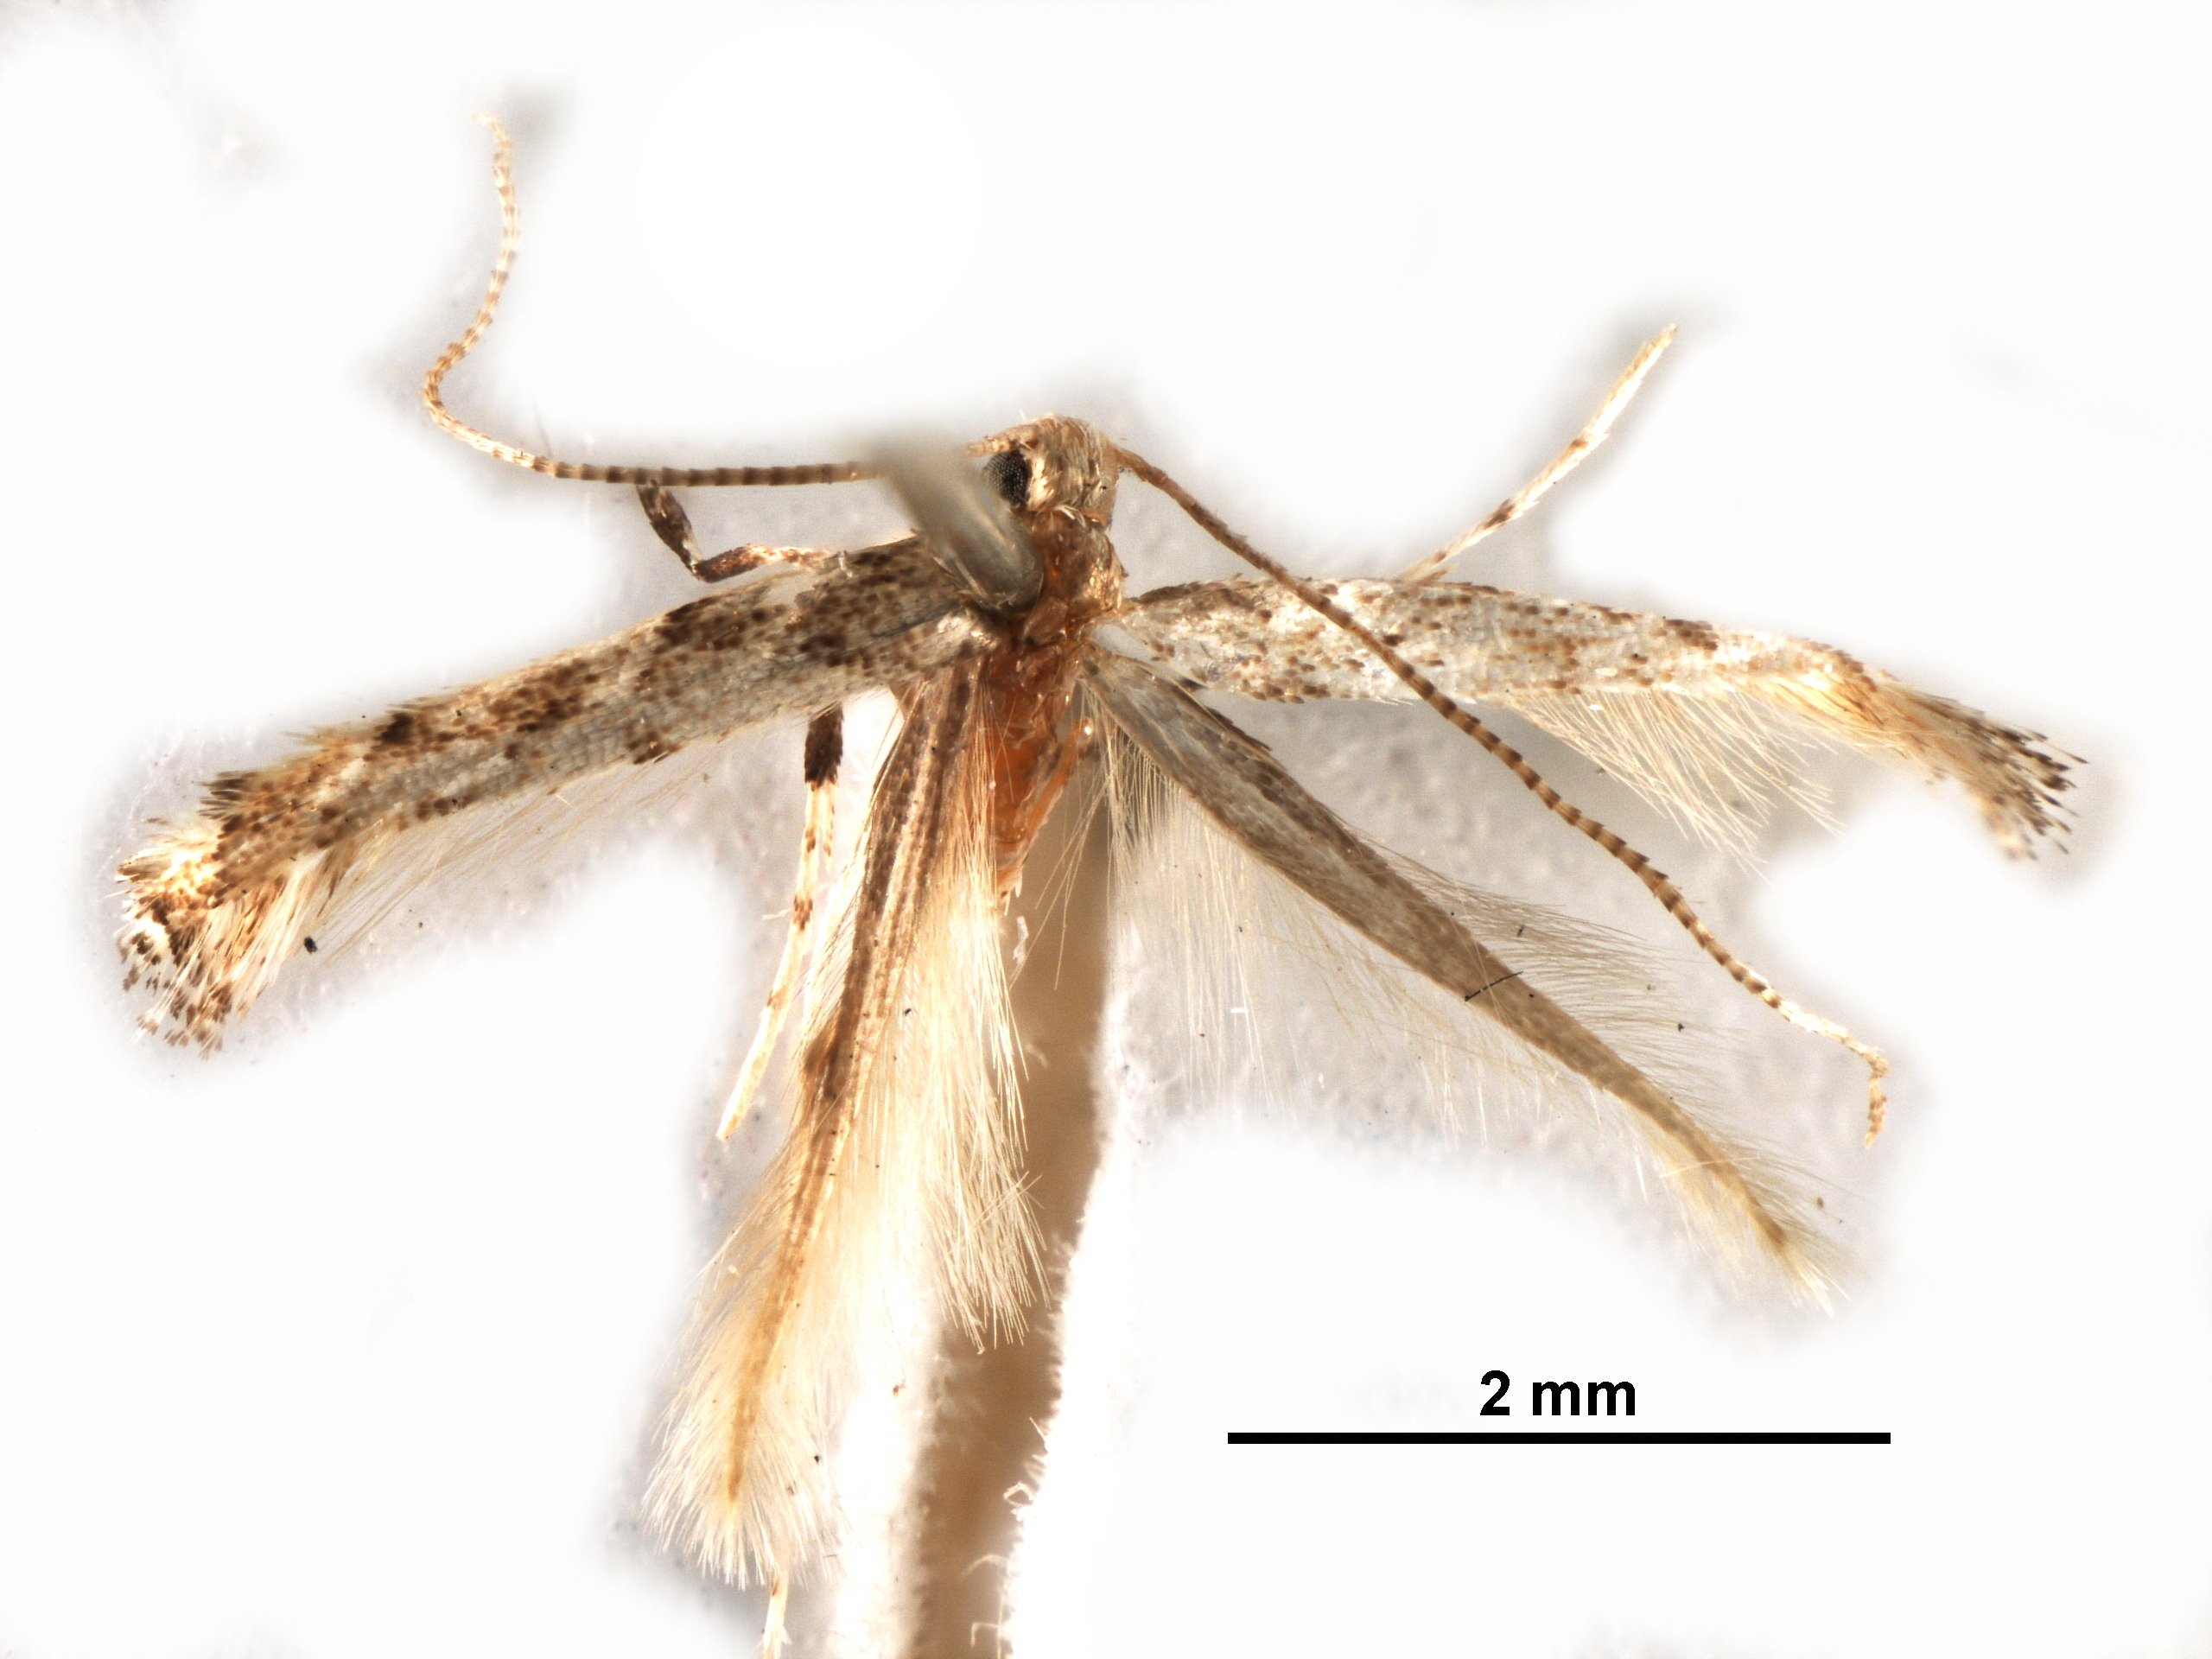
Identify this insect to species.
Acrocercops crotalistis
